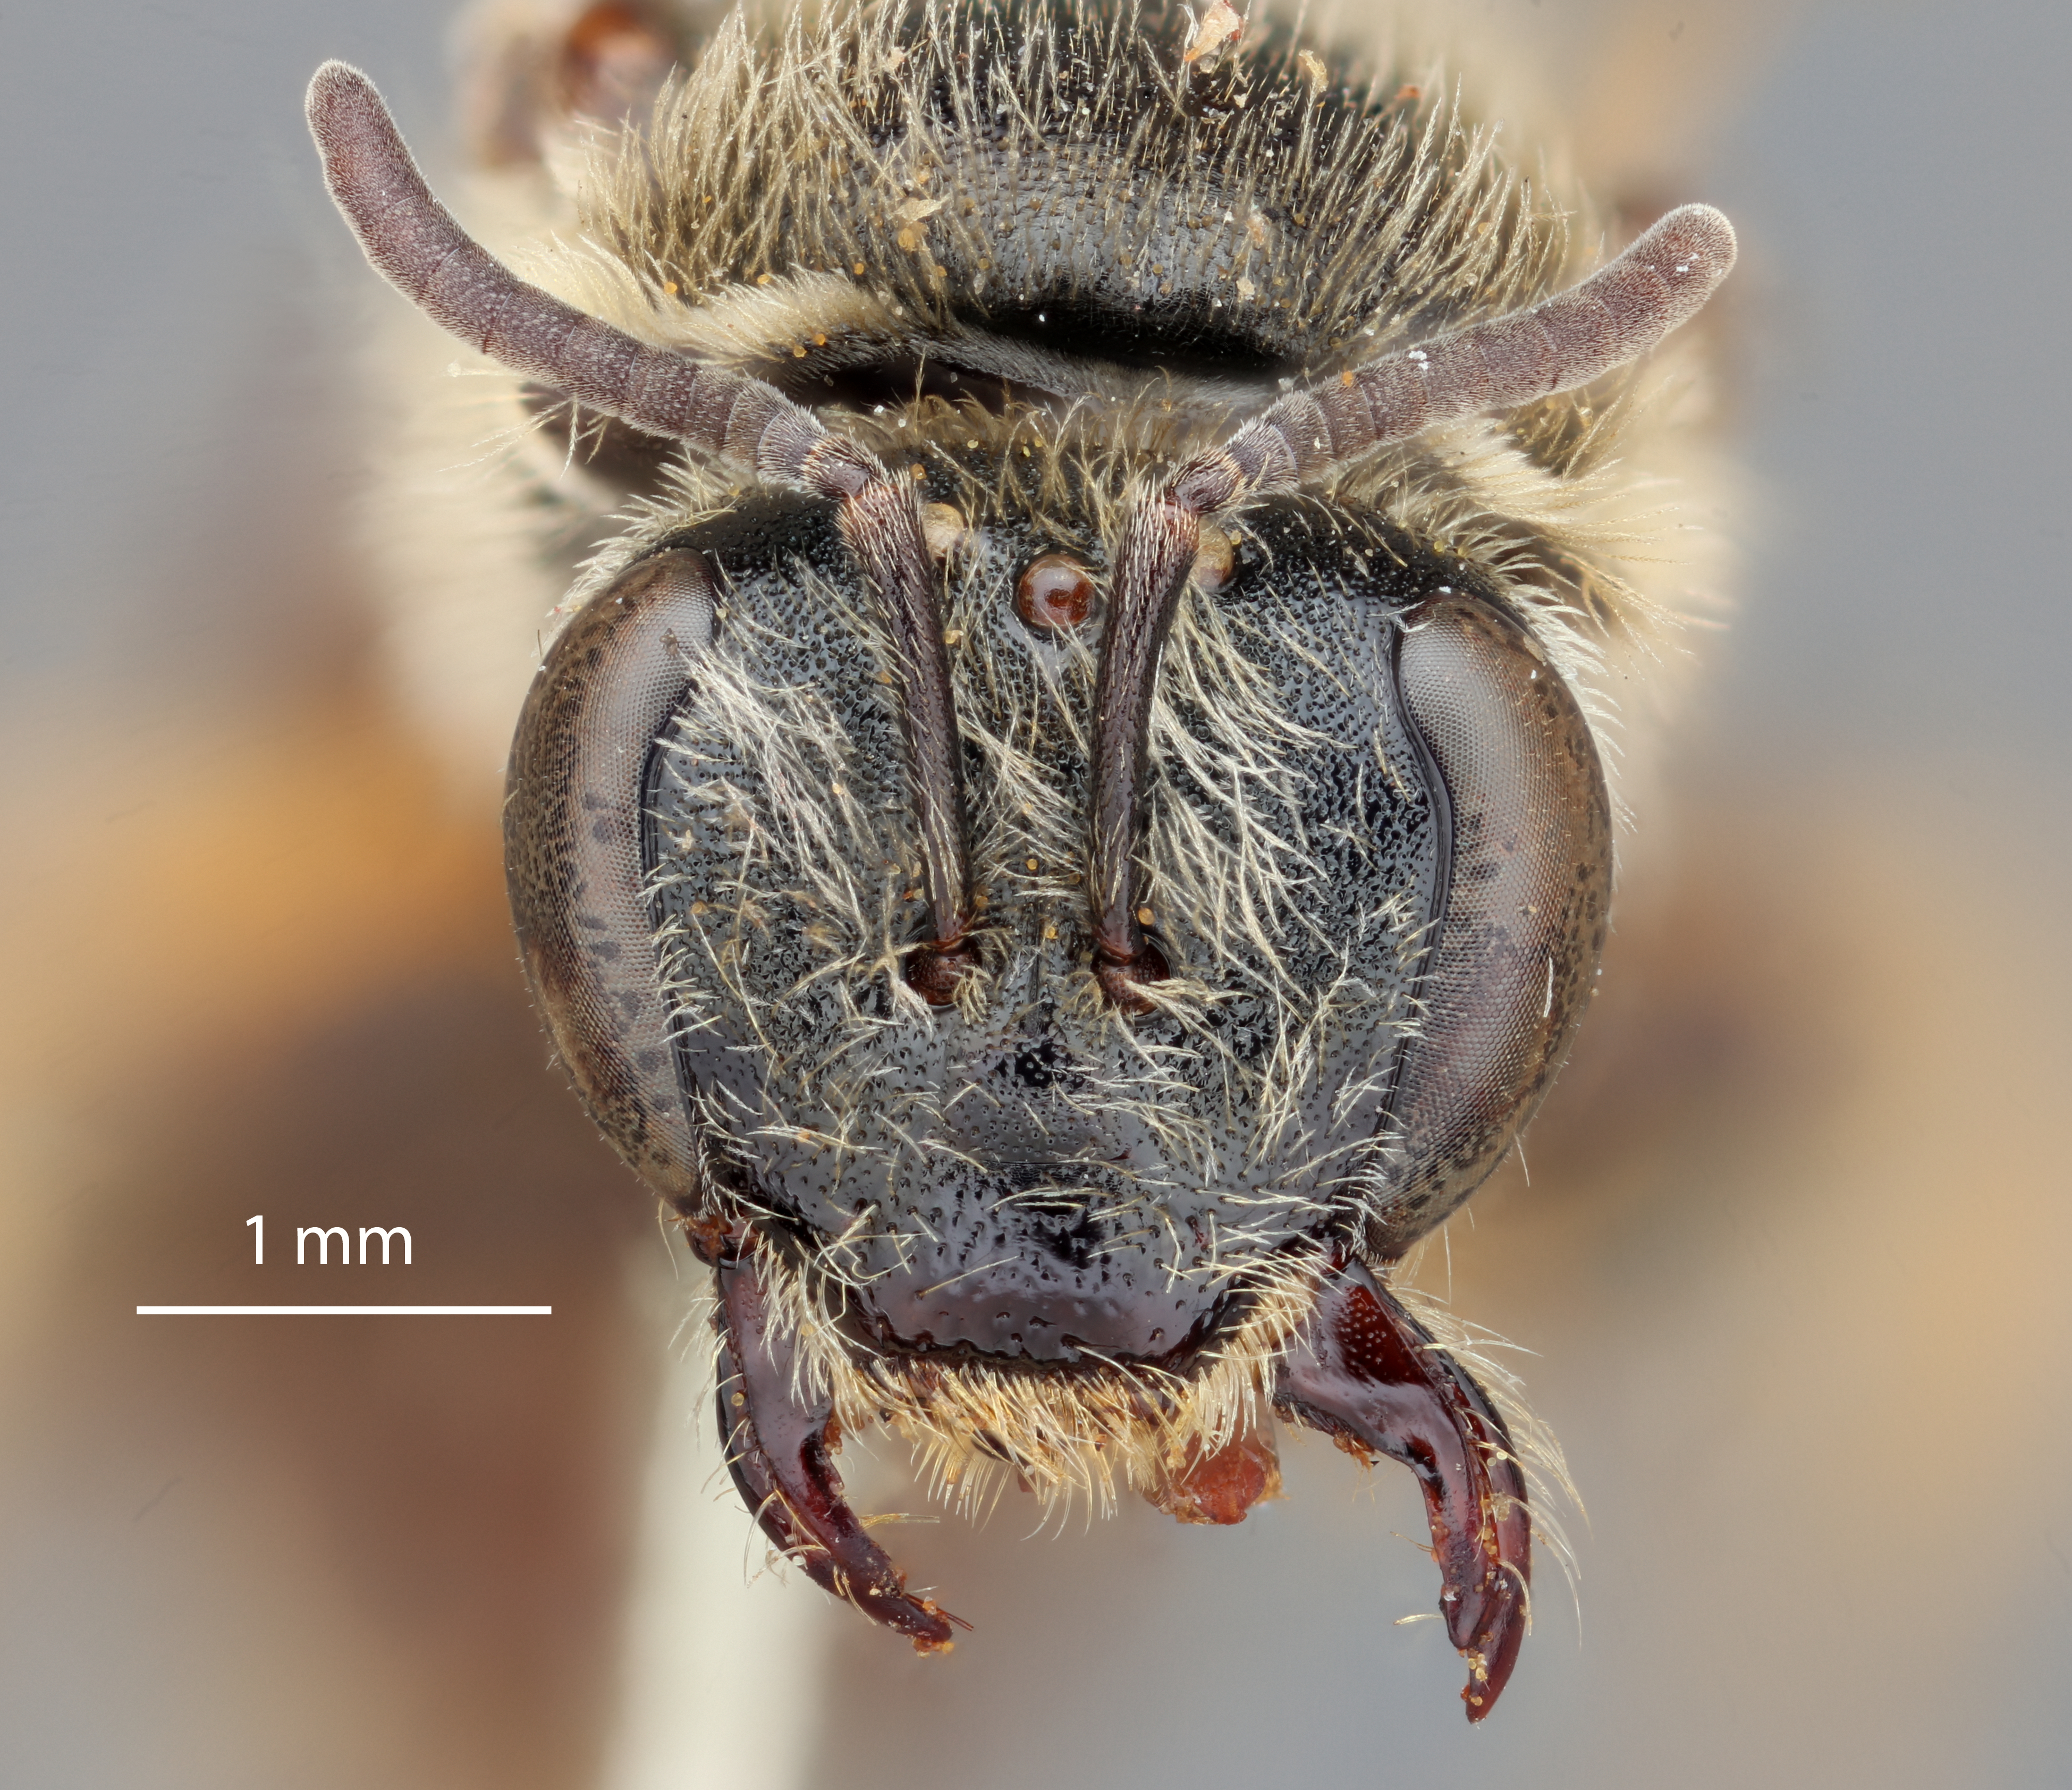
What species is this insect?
Halictus robustus
